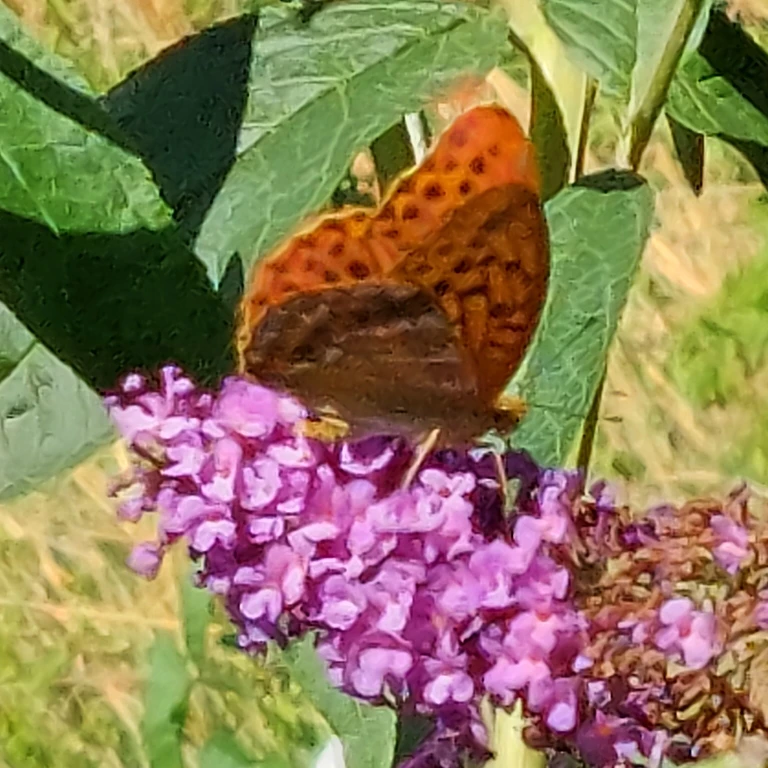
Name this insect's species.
Argynnis paphia
